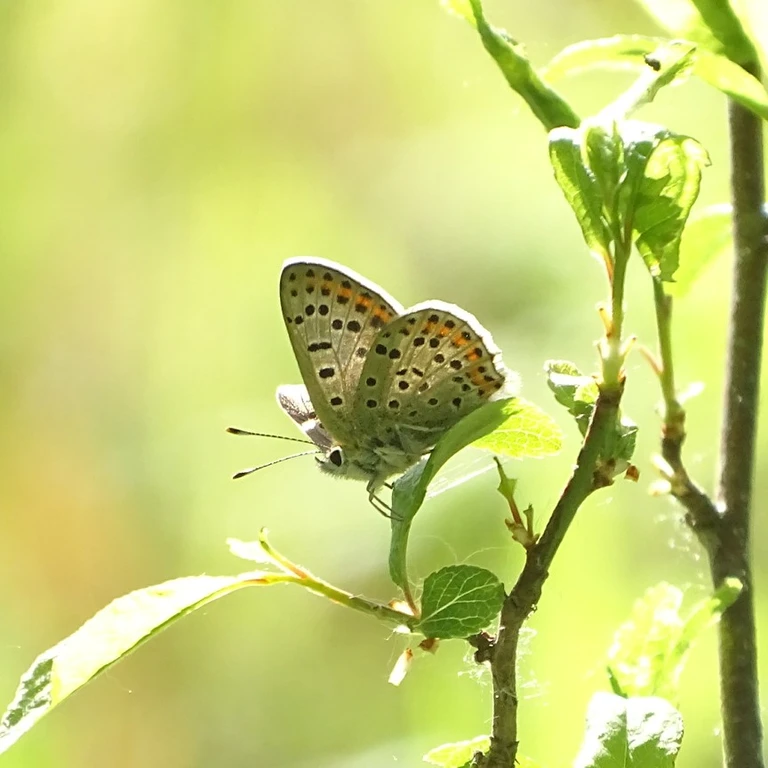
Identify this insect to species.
Lycaena tityrus (also Loweia tityrus)
